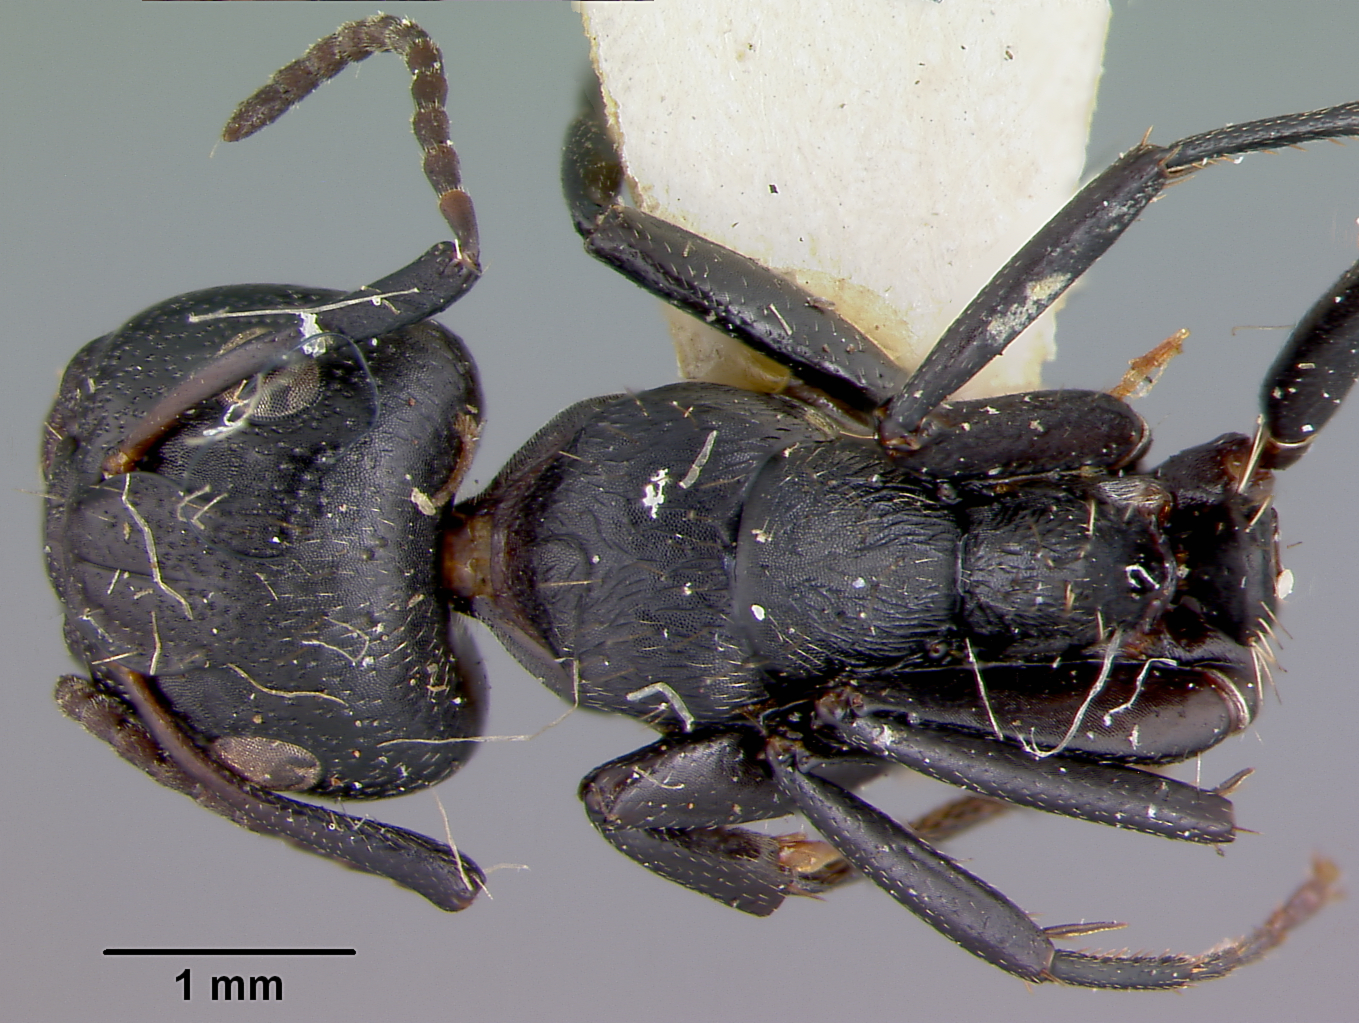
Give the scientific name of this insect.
Camponotus lamborni
